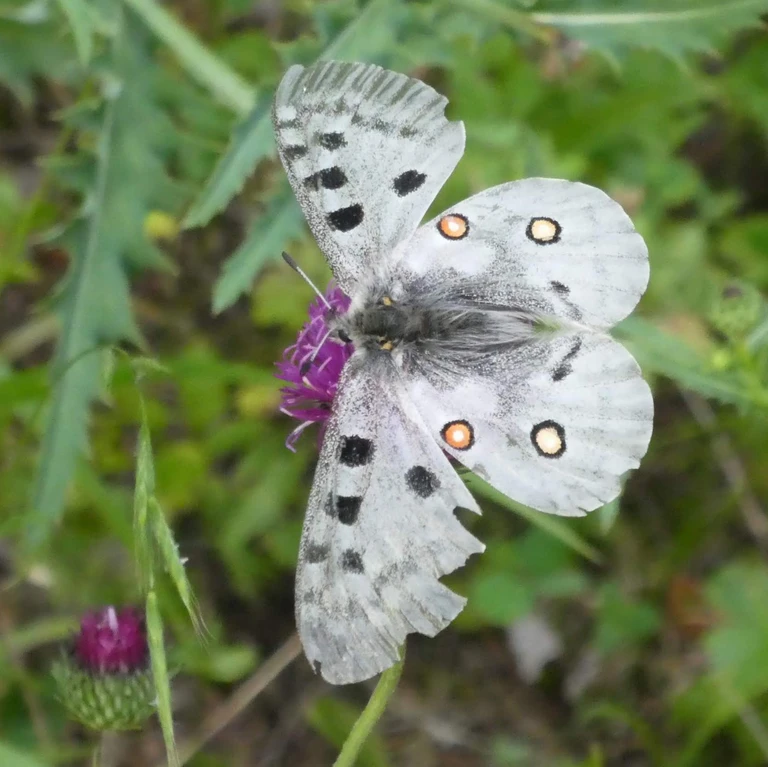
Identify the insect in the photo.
Parnassius apollo
